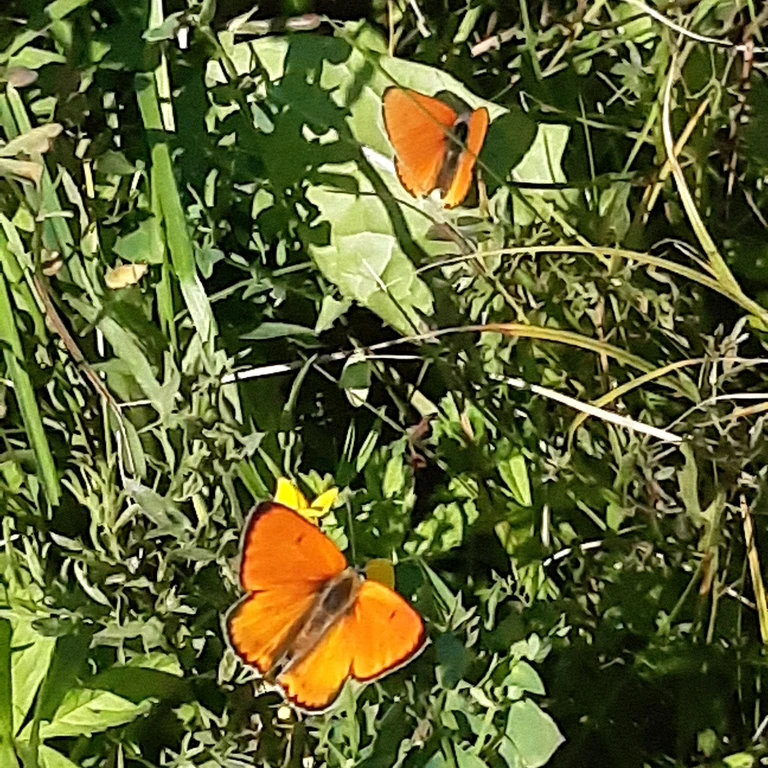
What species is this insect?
Lycaena dispar
